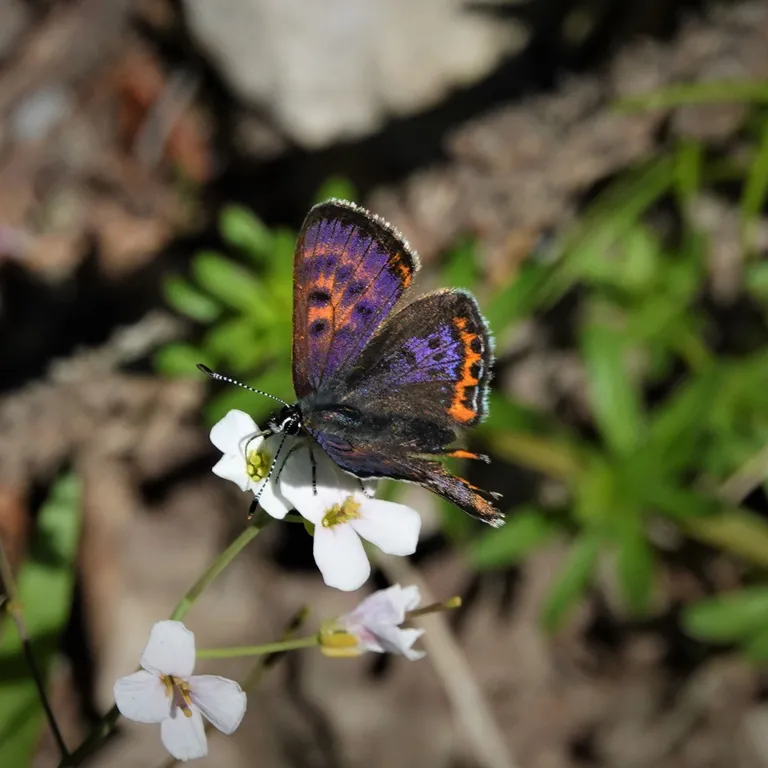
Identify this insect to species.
Lycaena helle (also Helleia helle)
